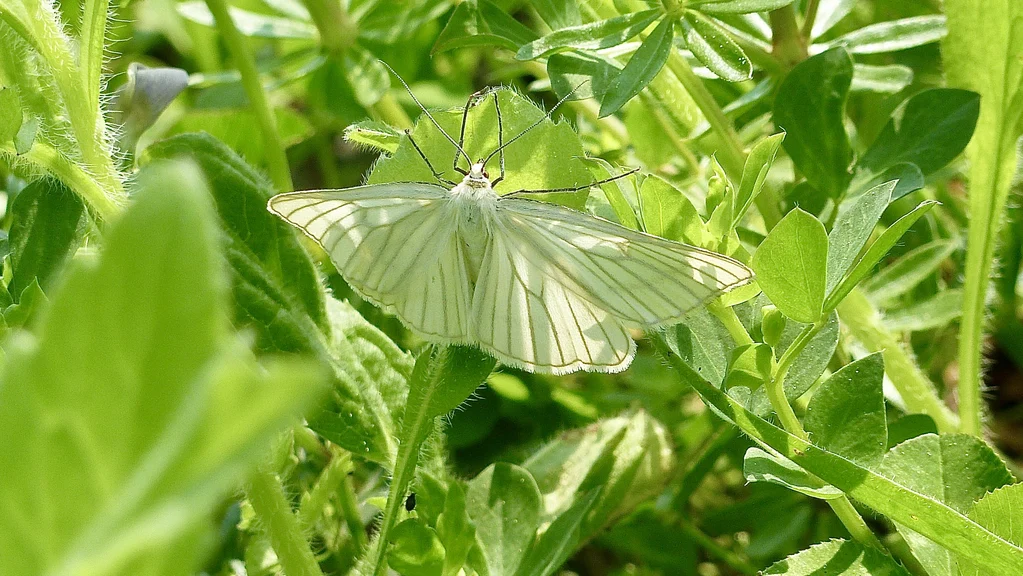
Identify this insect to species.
Siona lineata
